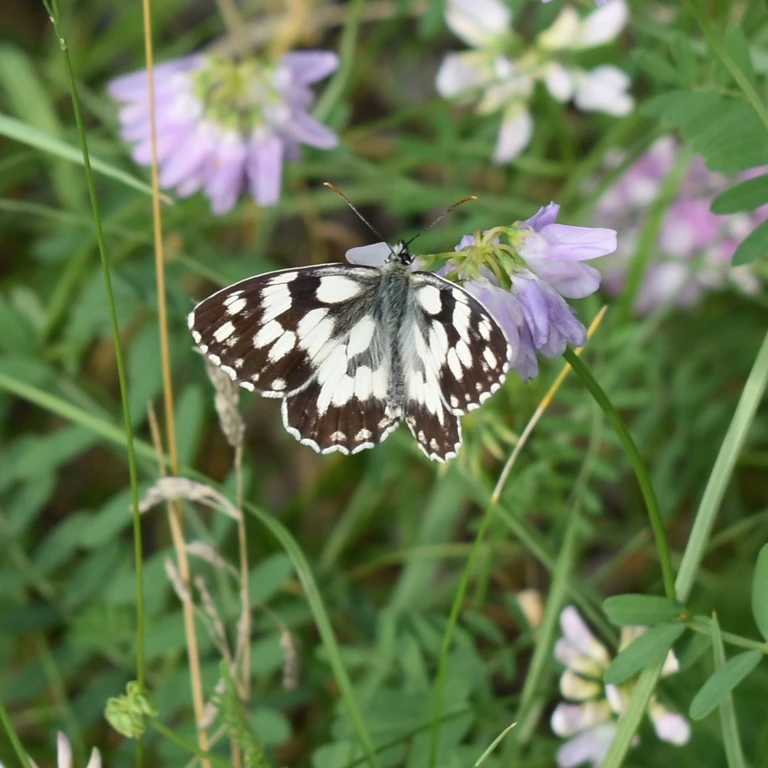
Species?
Melanargia galathea
